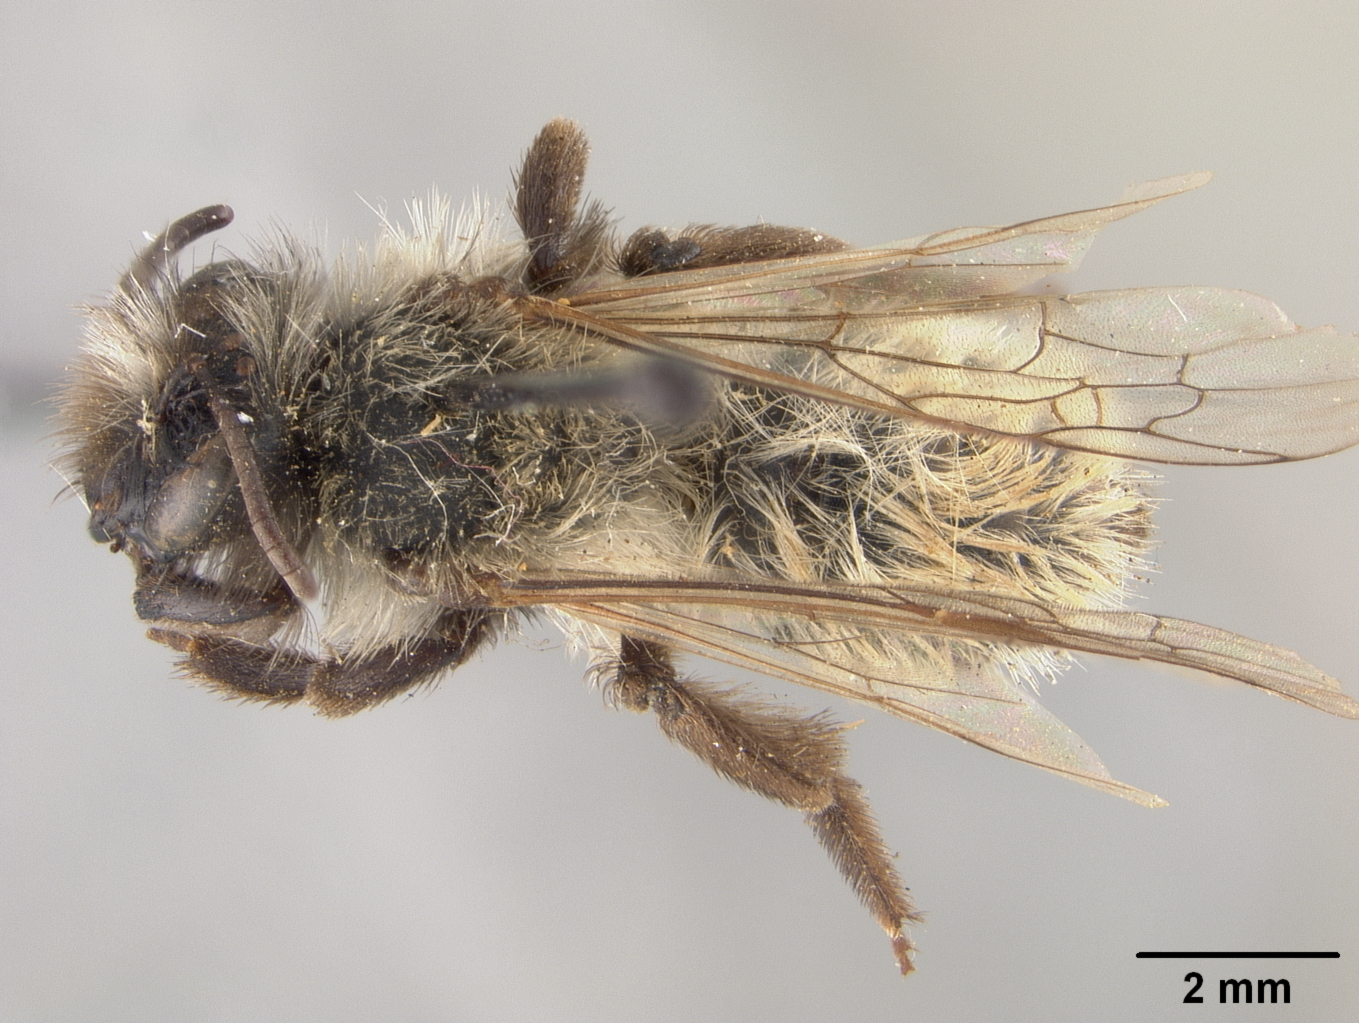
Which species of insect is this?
Andrena pyrrhacita
